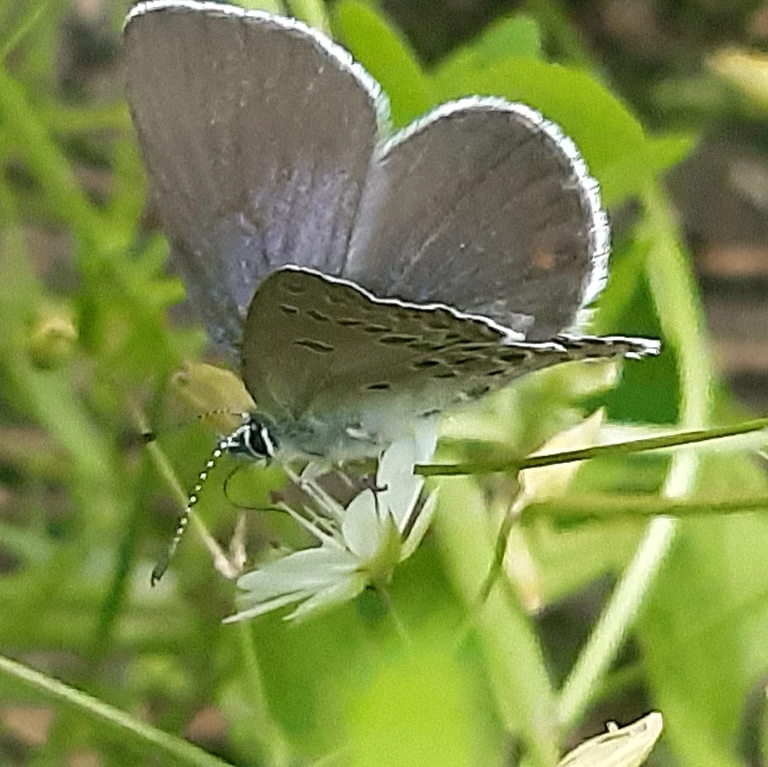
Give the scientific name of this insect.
Agriades optilete (also Vacciniina optilete)
